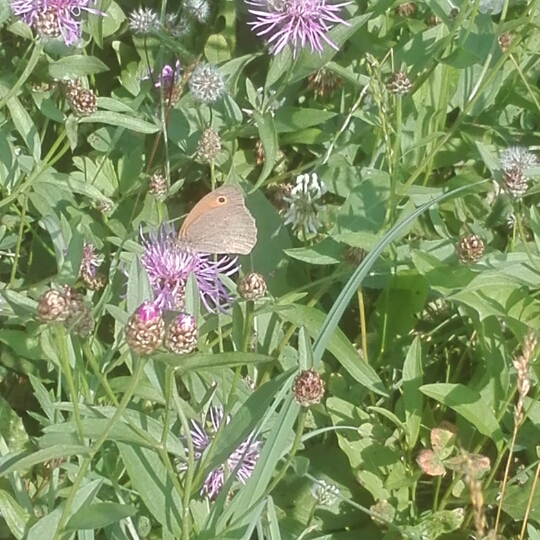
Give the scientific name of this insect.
Maniola jurtina
